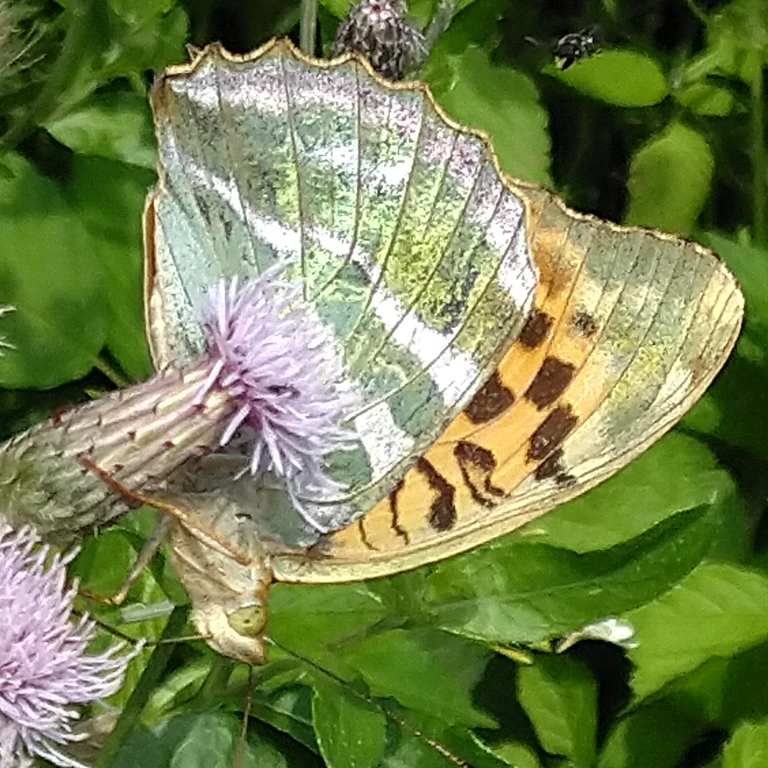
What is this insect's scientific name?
Argynnis paphia
